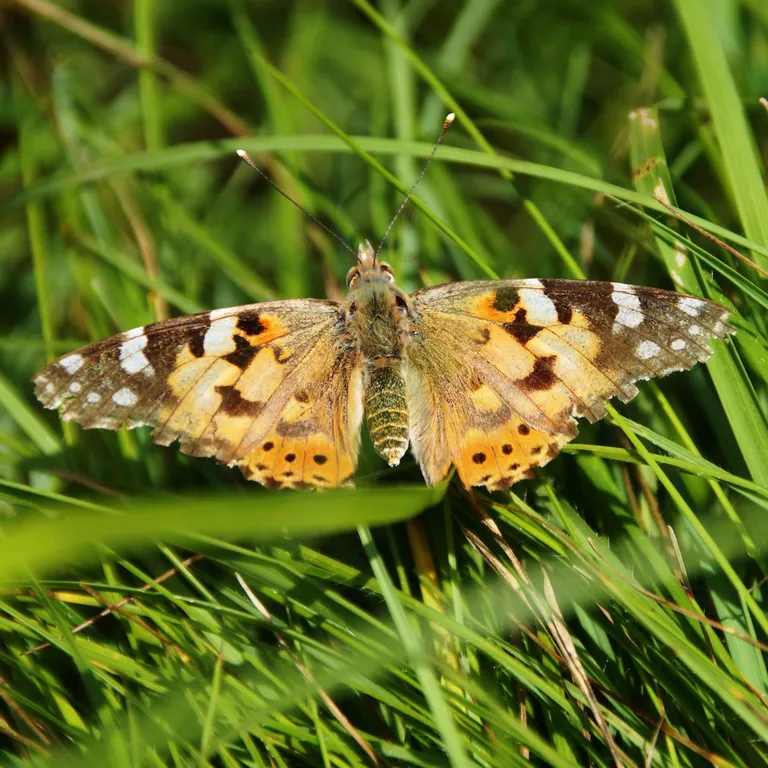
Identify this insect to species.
Vanessa cardui
